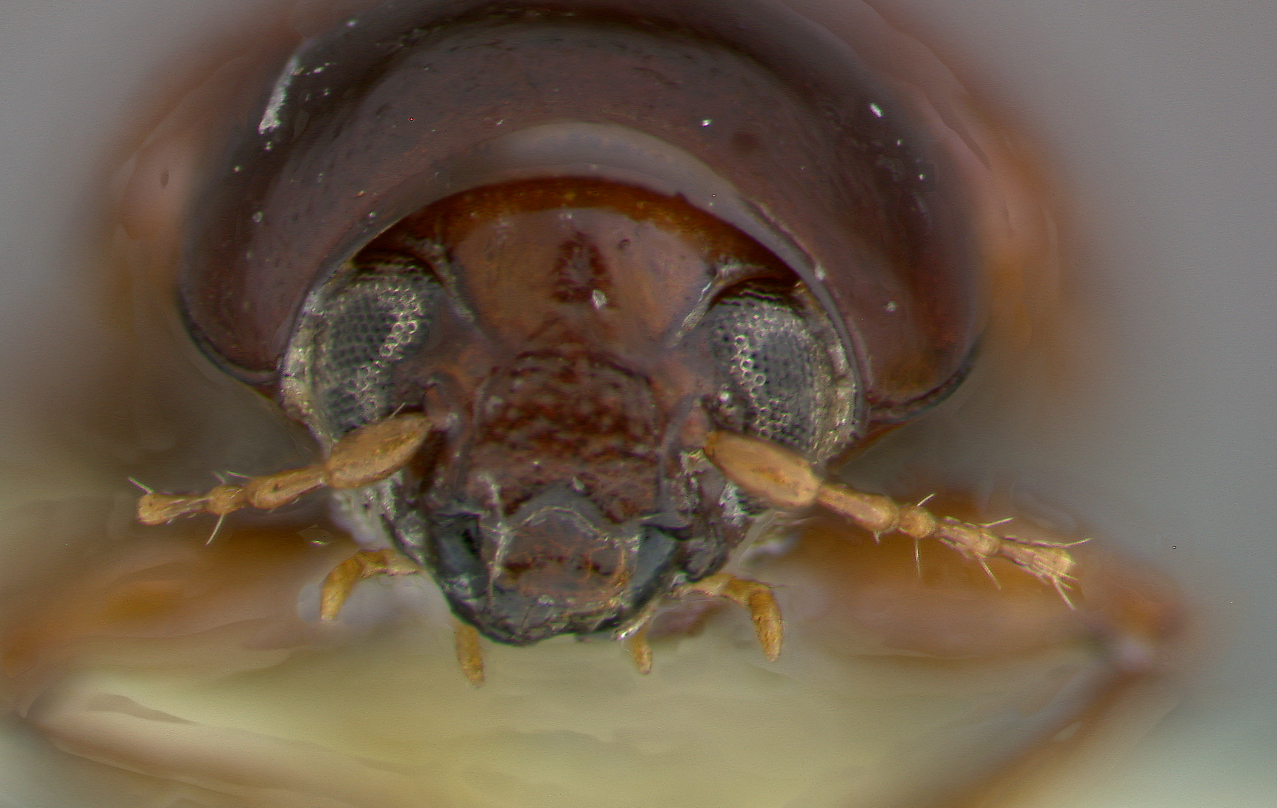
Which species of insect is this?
Metachroma viticola
